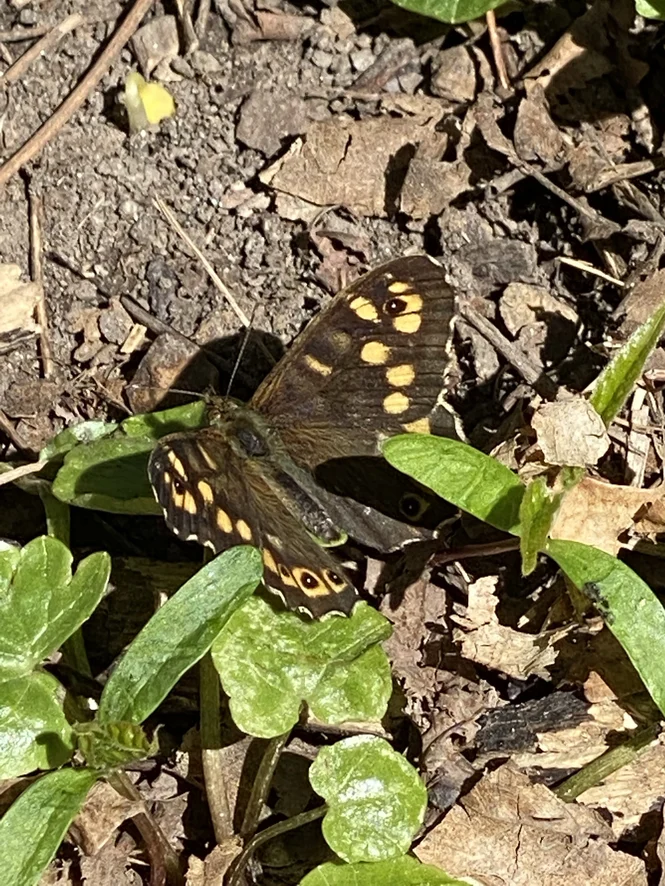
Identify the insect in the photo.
Pararge aegeria
